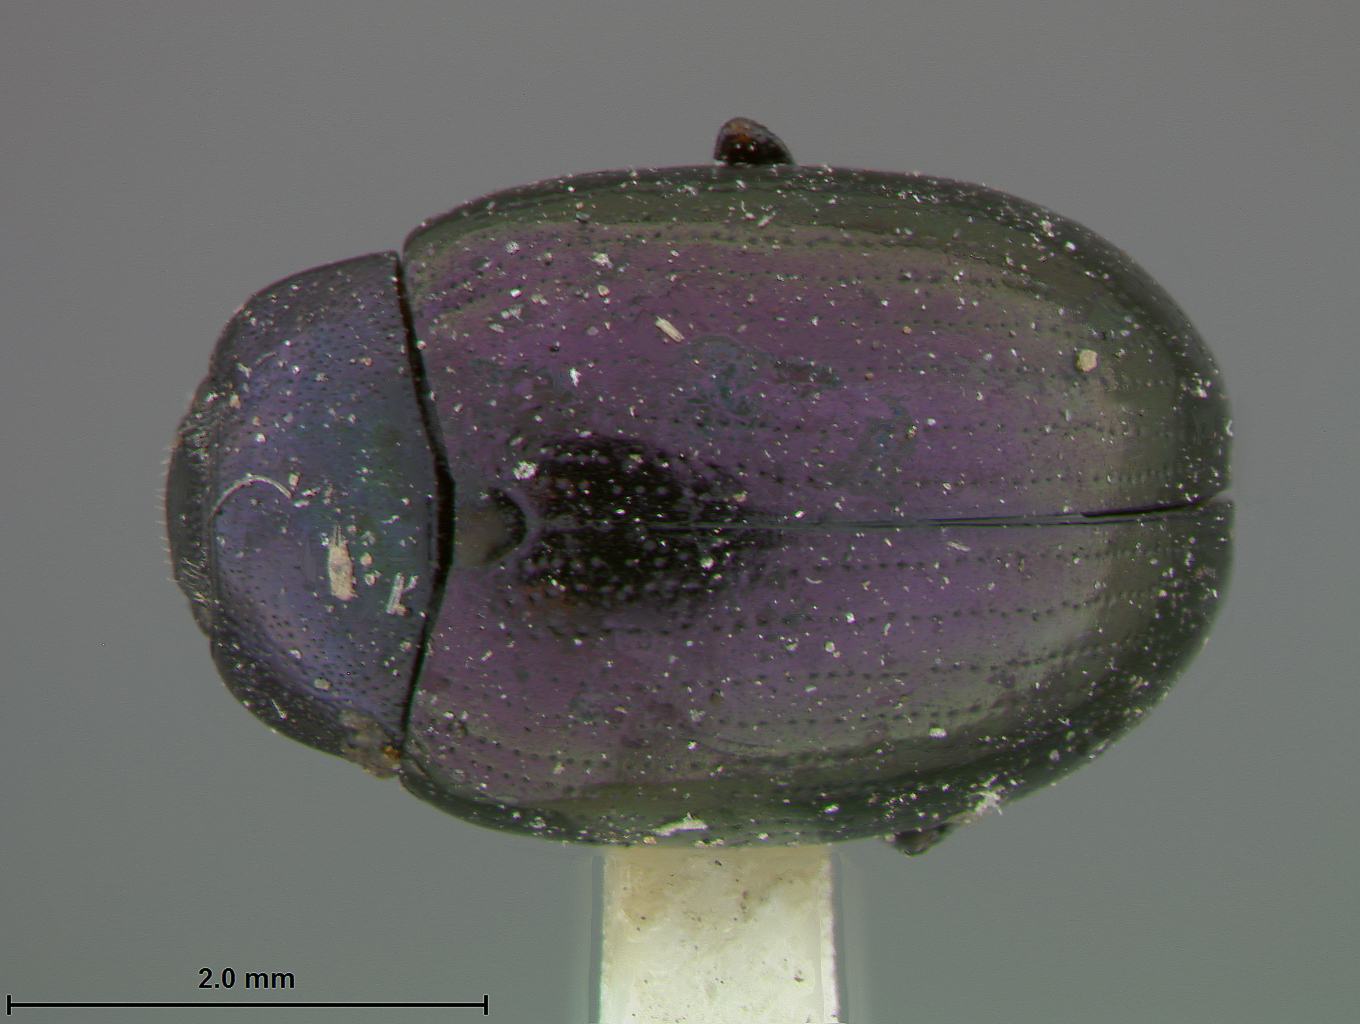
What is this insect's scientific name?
Plagiodera purpurea
